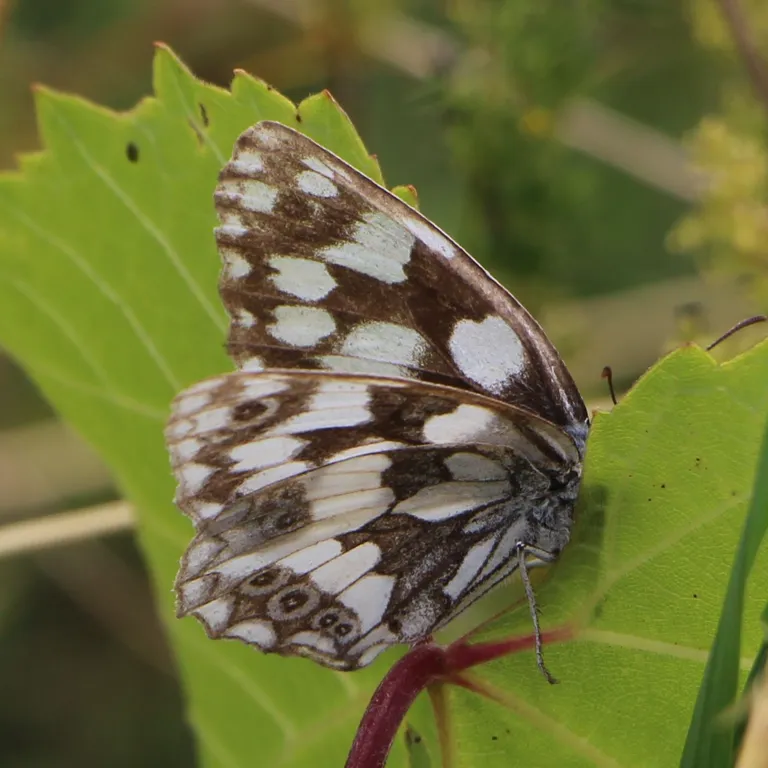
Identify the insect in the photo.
Melanargia galathea
